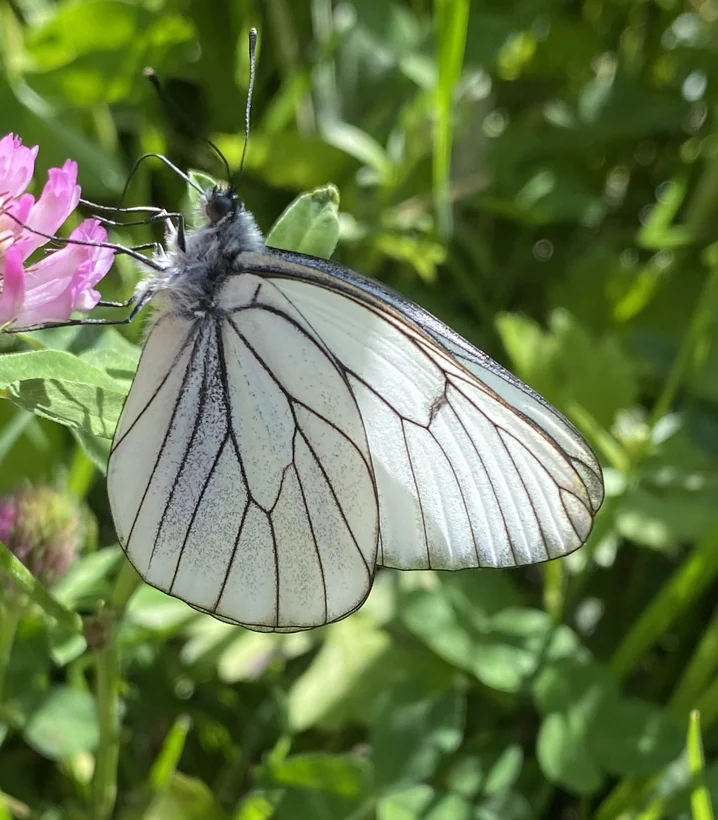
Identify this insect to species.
Aporia crataegi
